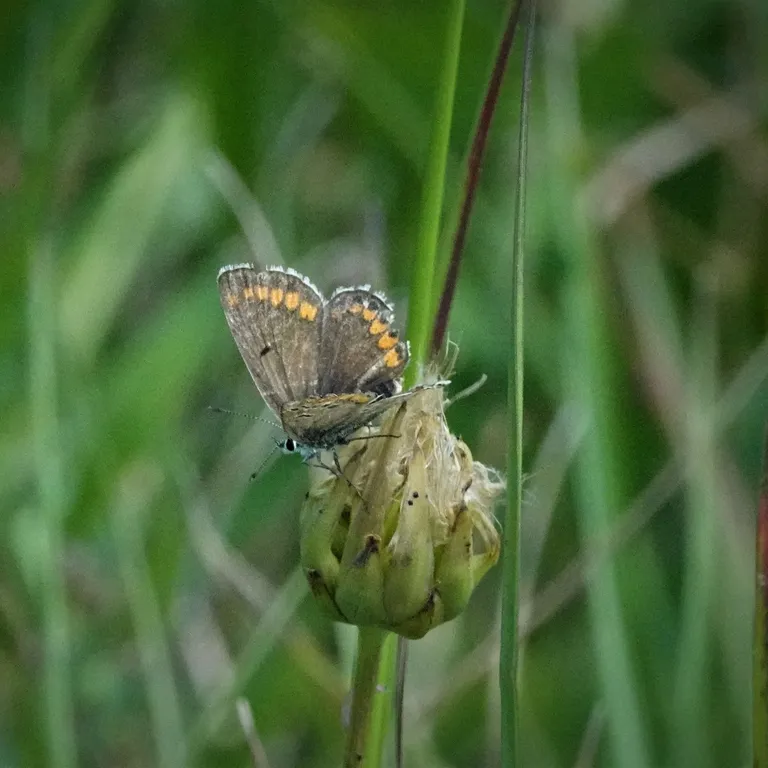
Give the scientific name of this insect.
Aricia agestis/artaxerxes
